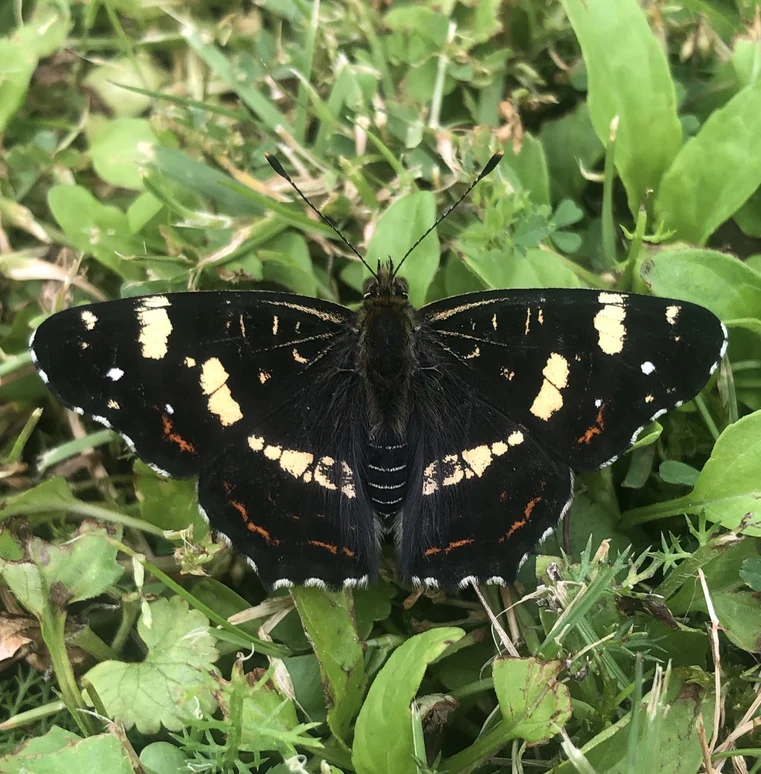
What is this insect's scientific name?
Araschnia levana
